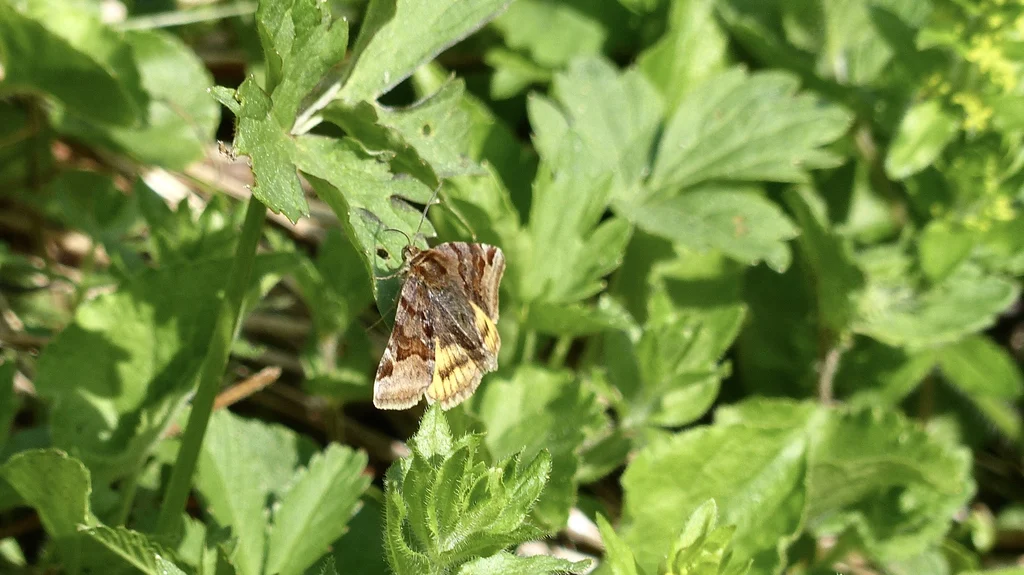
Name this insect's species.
Euclidia glyphica
